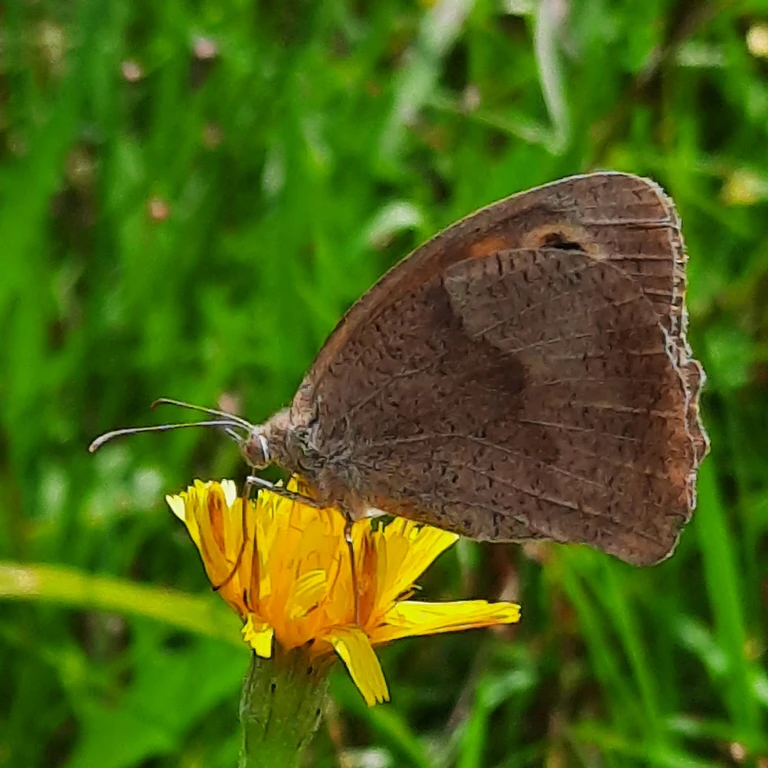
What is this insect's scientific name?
Maniola jurtina
